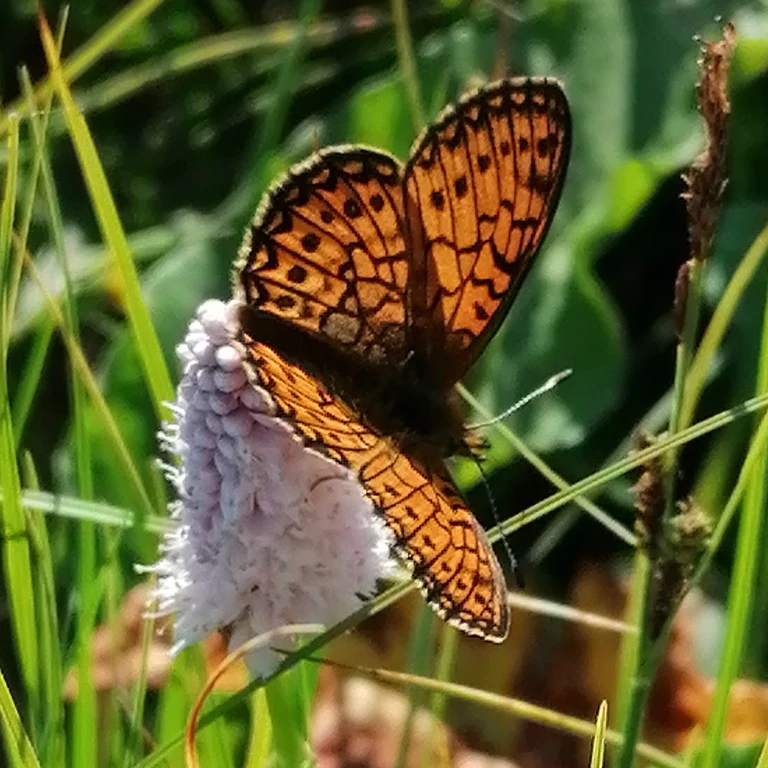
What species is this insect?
Boloria eunomia
